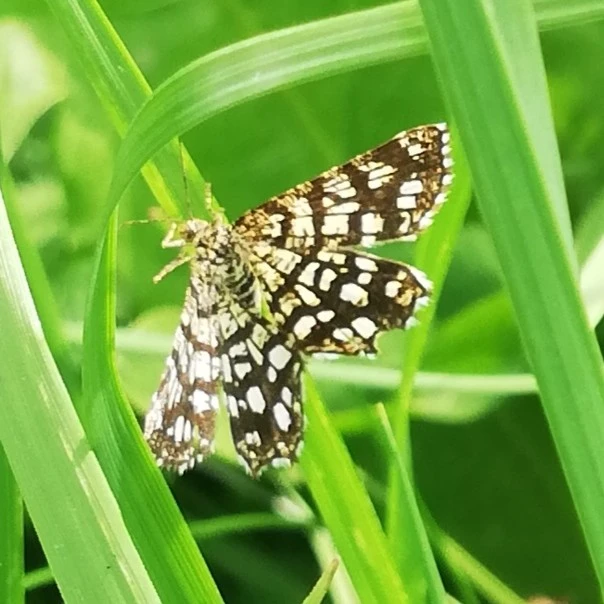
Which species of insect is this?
Chiasmia clathrata
